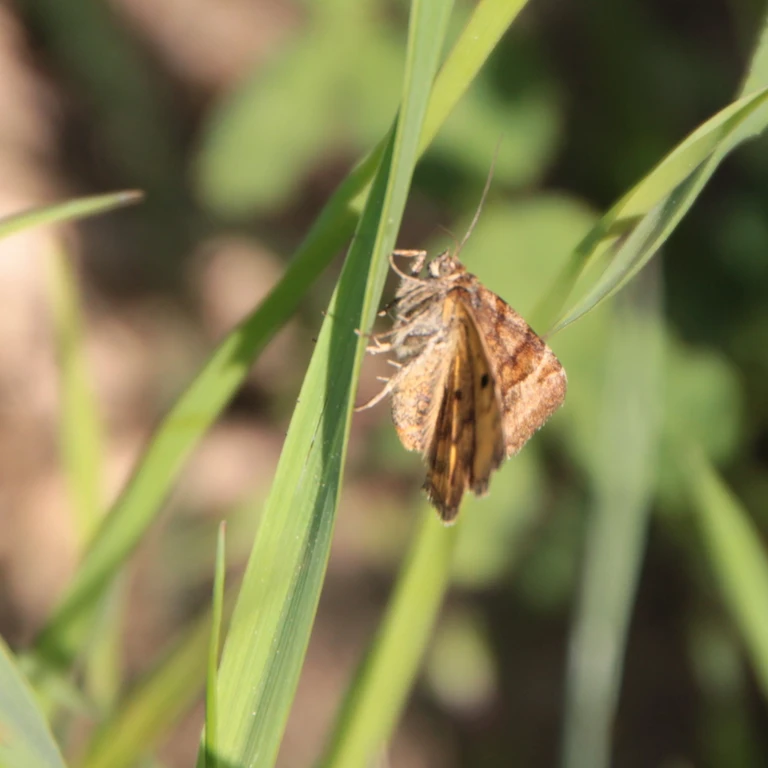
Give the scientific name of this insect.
Euclidia glyphica
